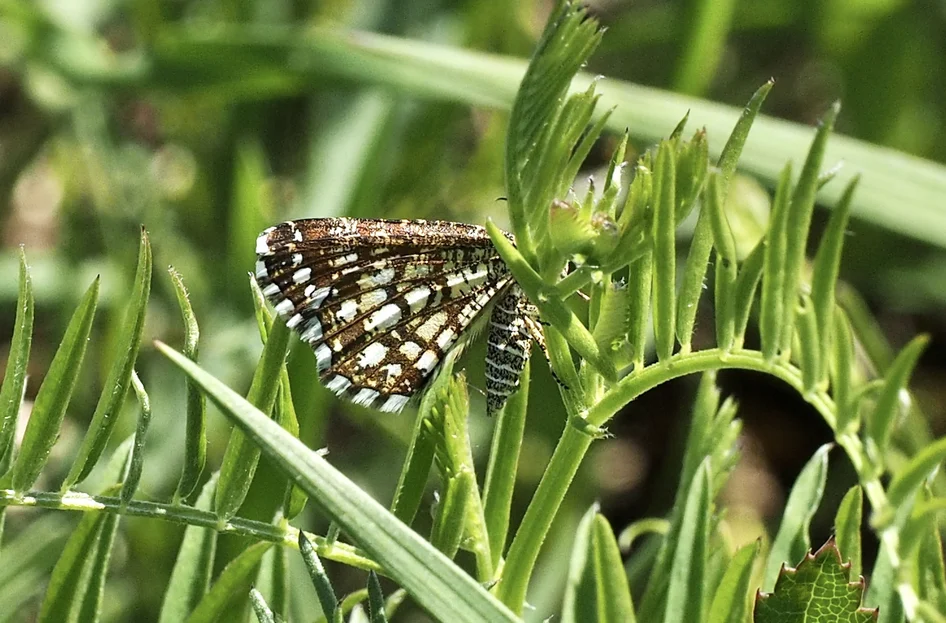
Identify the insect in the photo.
Chiasmia clathrata
